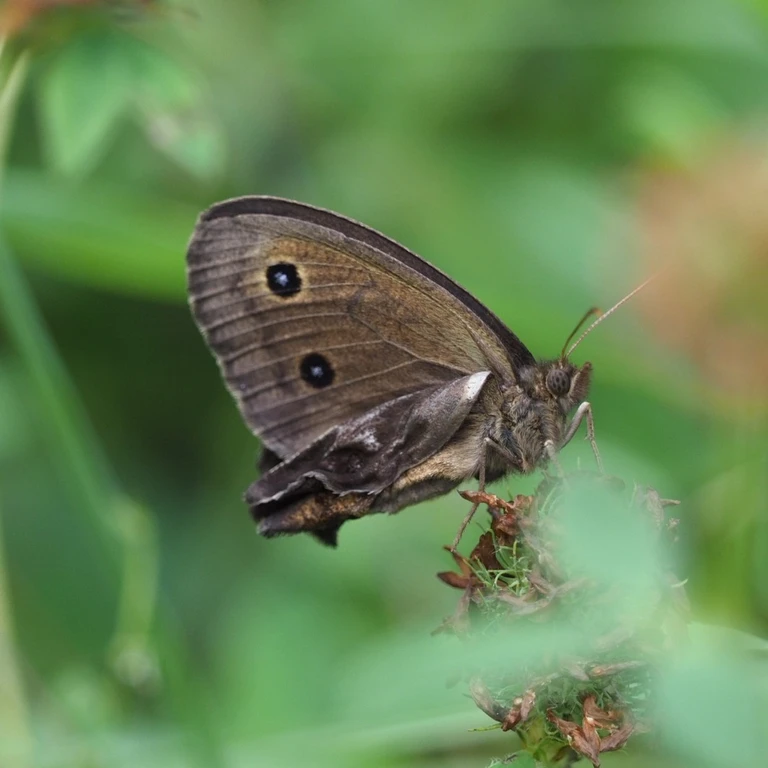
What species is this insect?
Minois dryas
